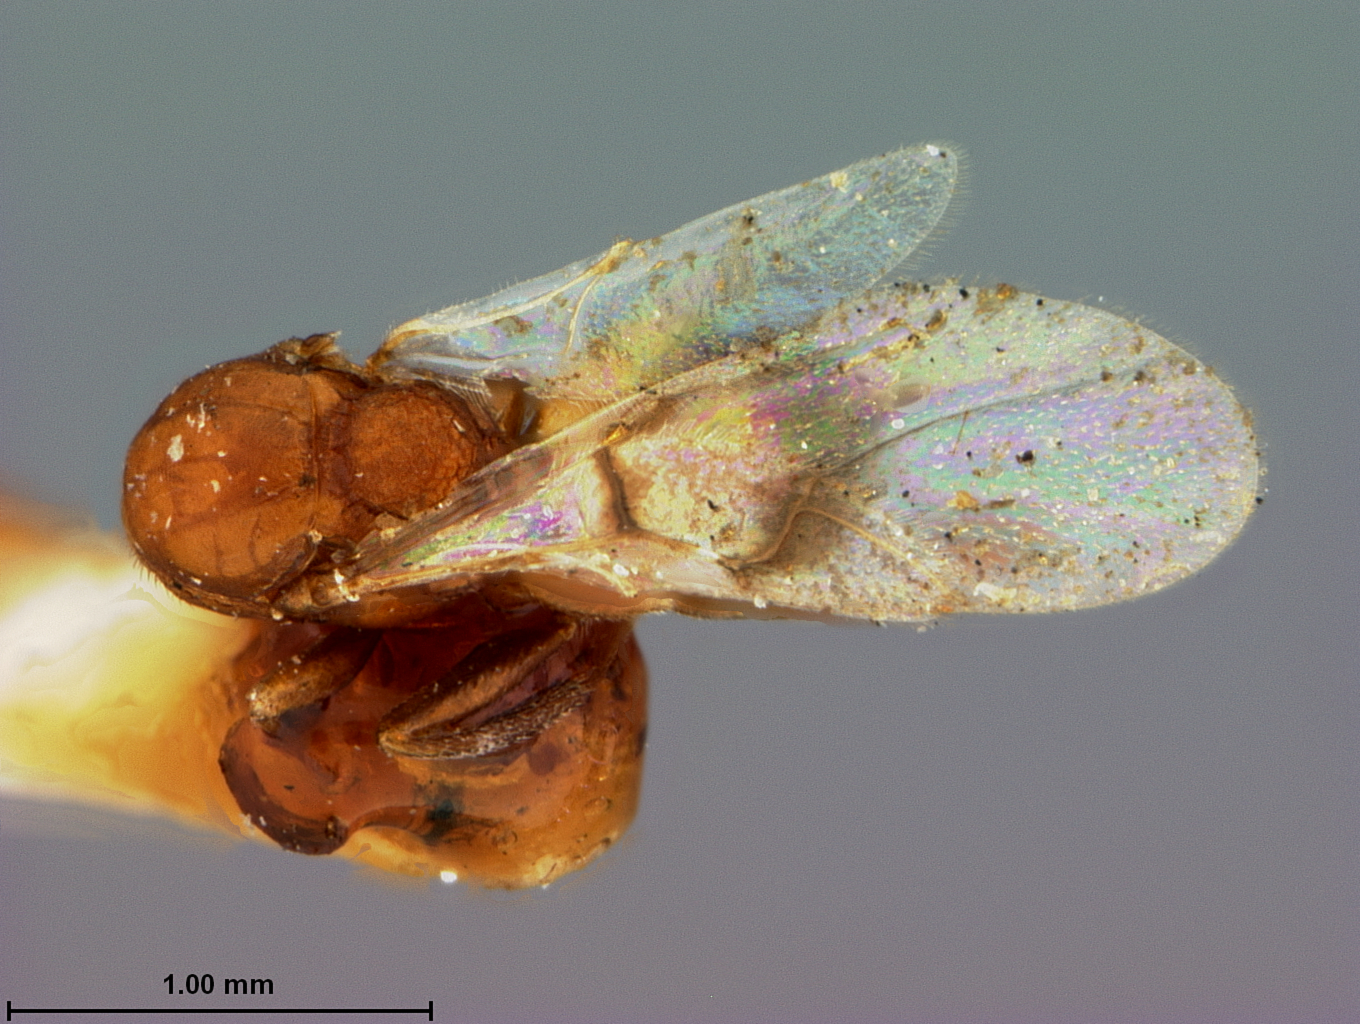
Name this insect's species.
Solenozopheria vaccinii
